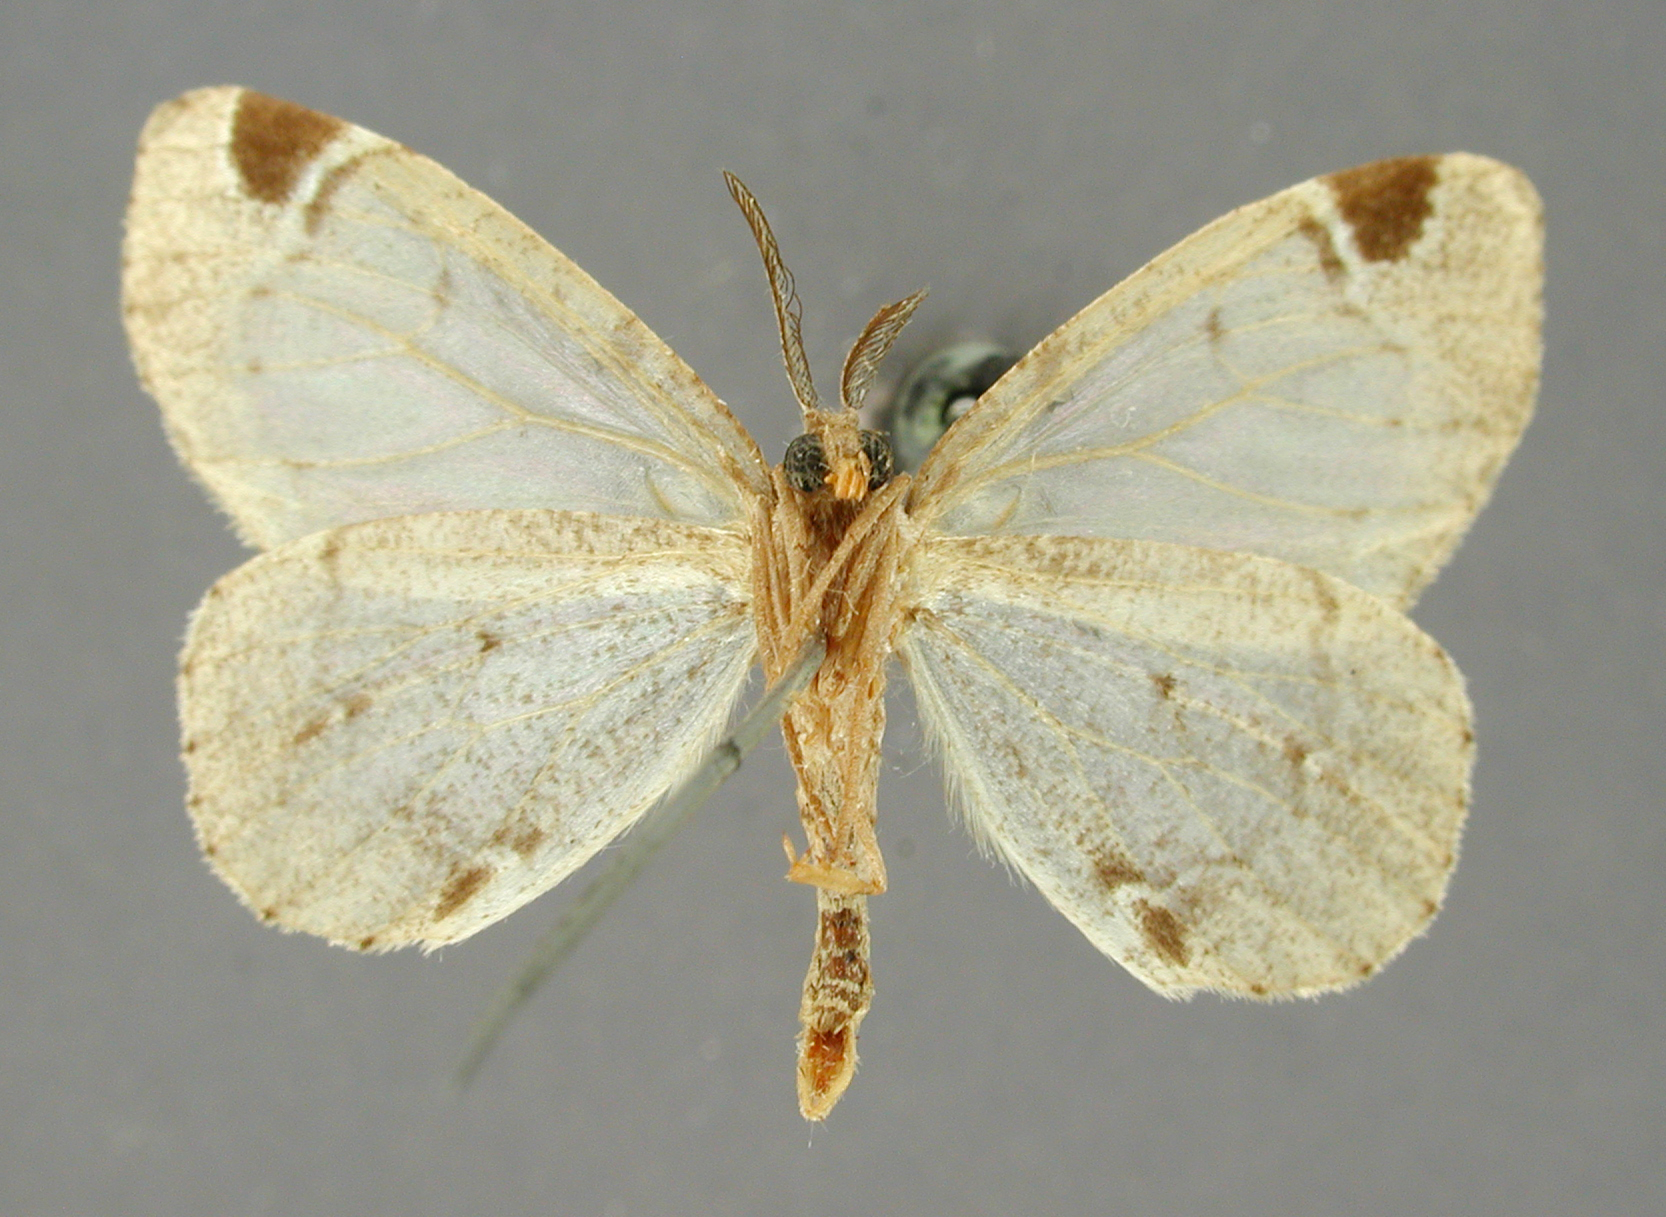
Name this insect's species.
Nipteria manchata
